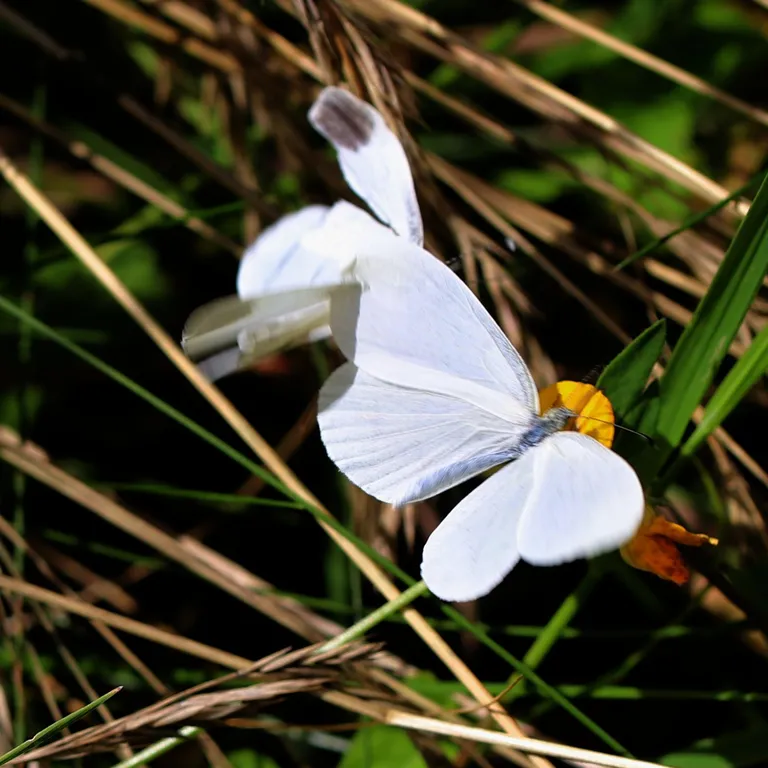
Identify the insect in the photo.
Leptidea sinapis/juvernica
